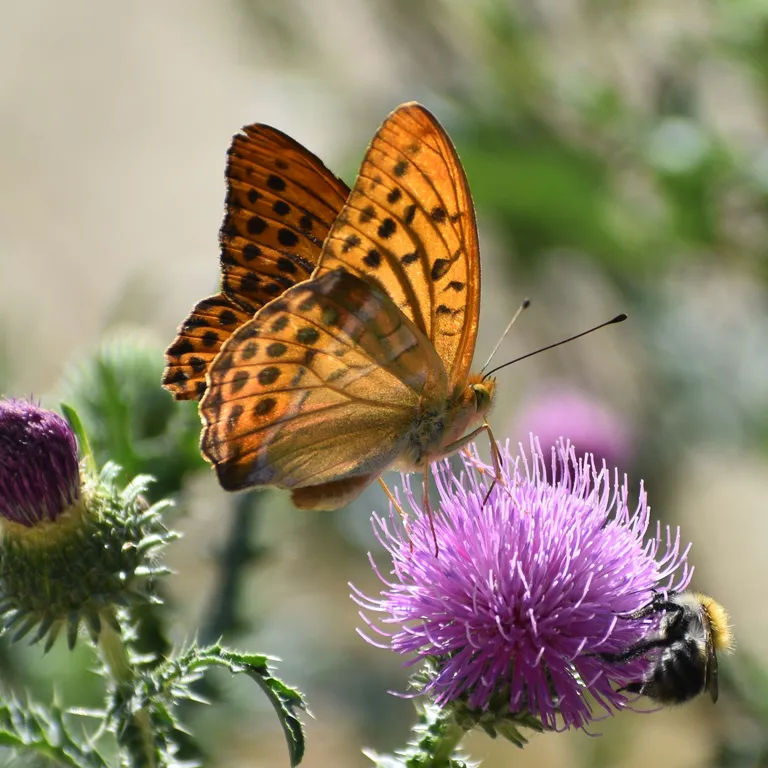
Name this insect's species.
Argynnis paphia
